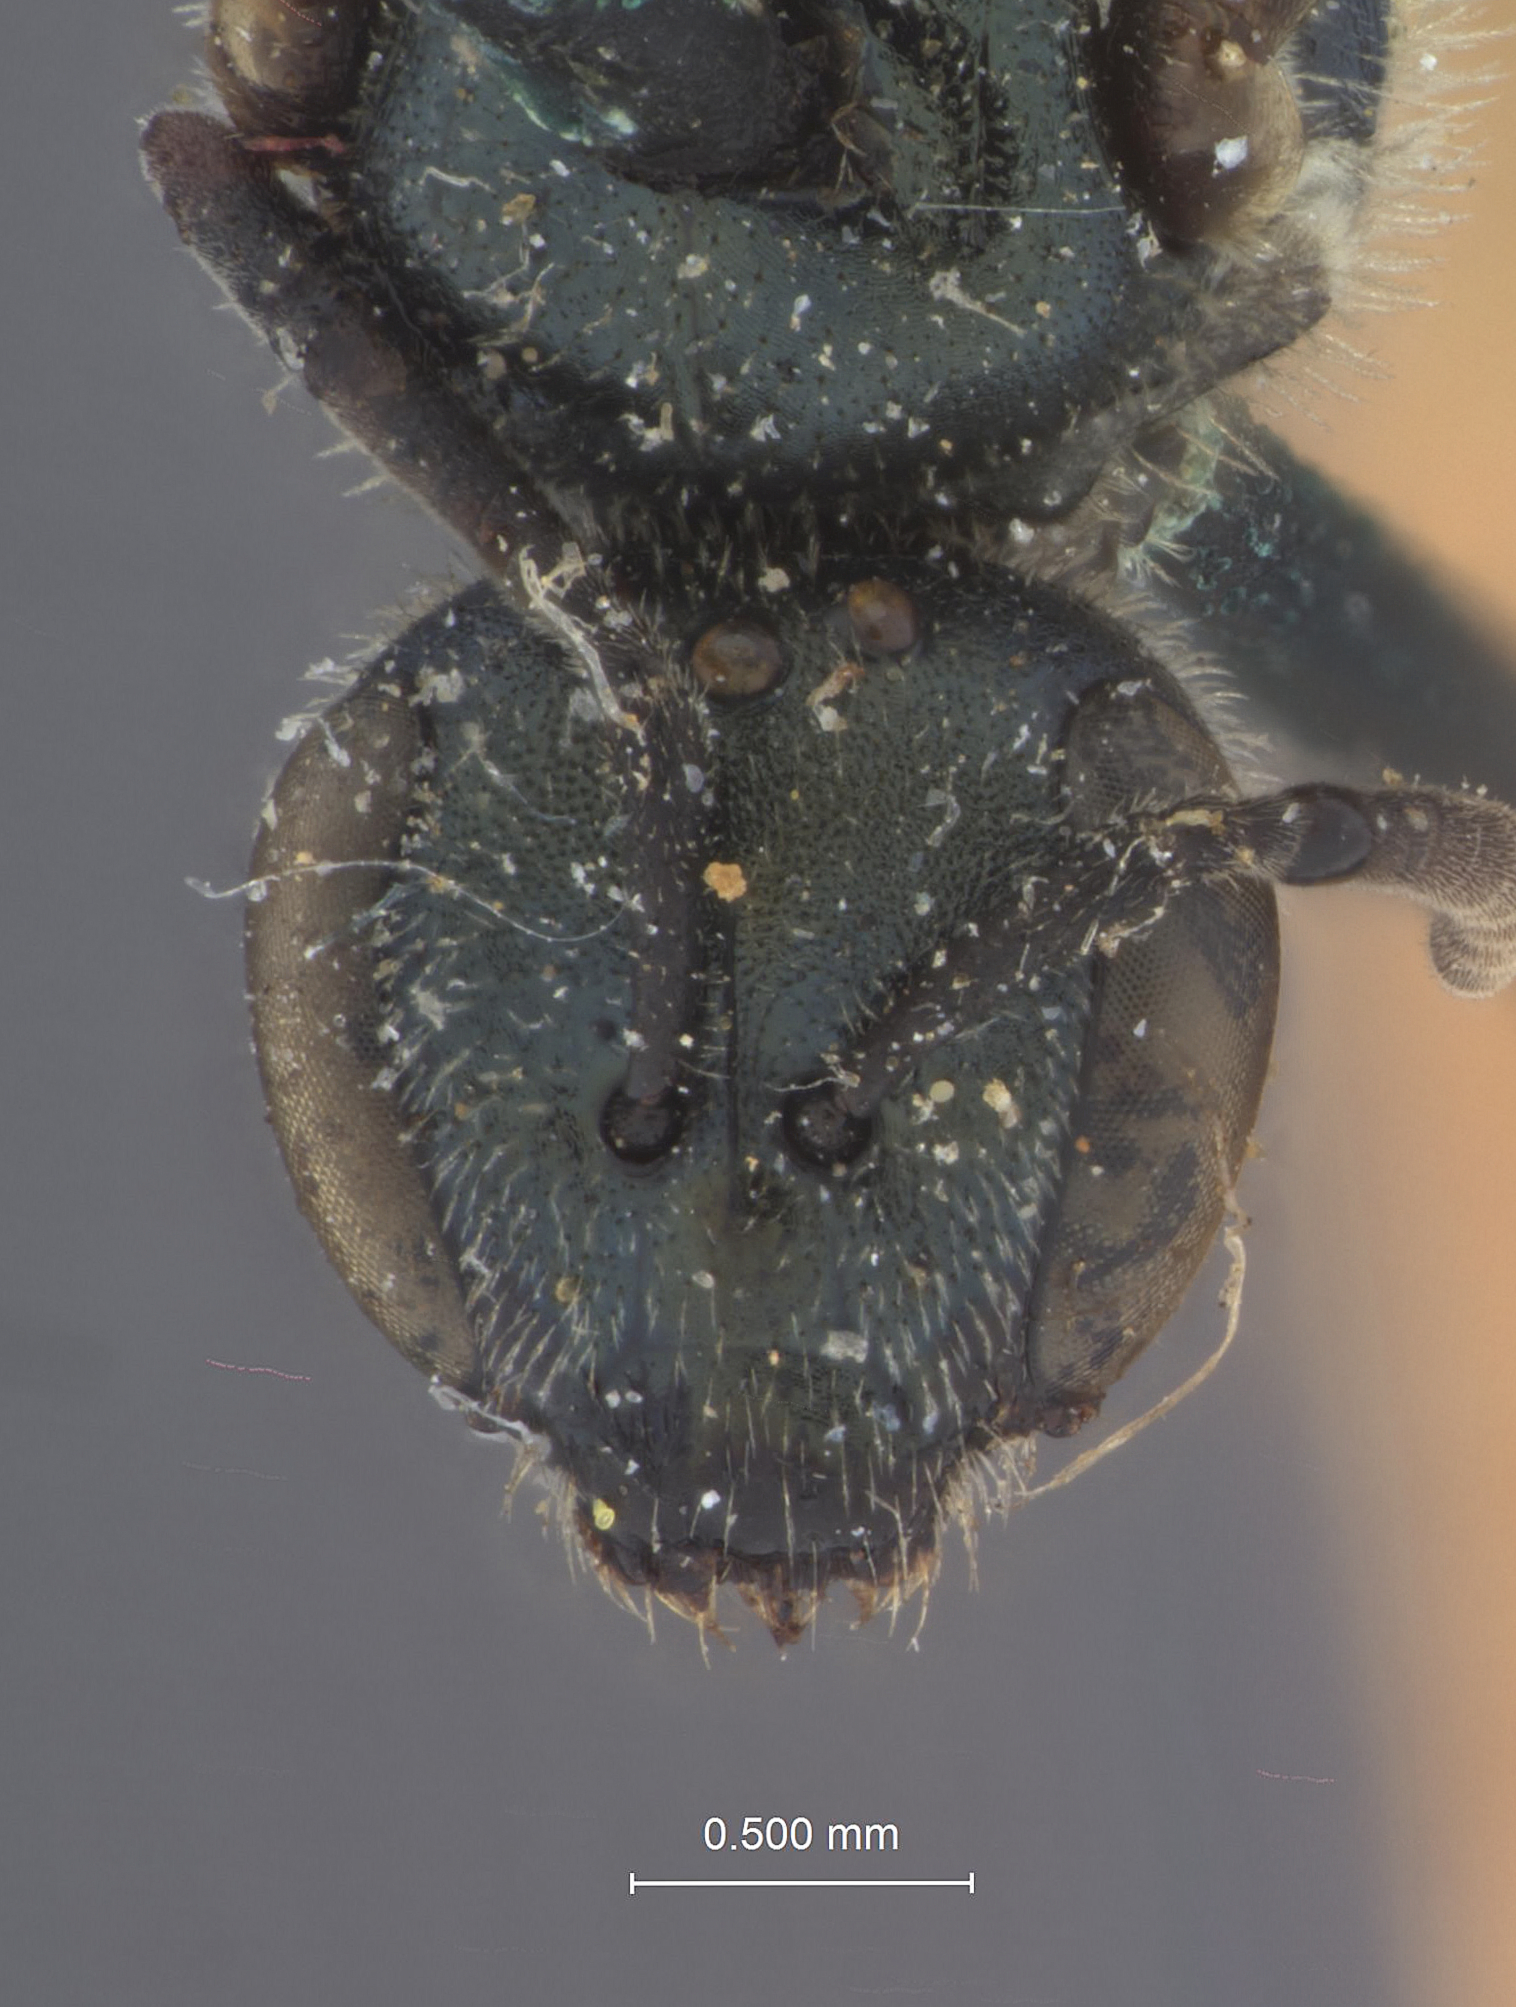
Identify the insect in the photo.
Halictus planatus
